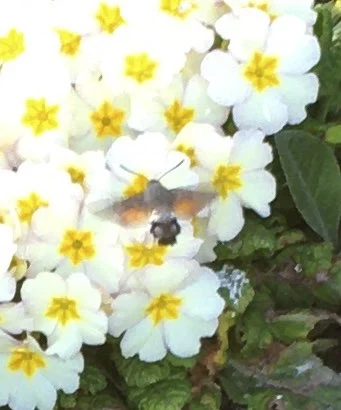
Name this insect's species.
Macroglossum stellatarum
